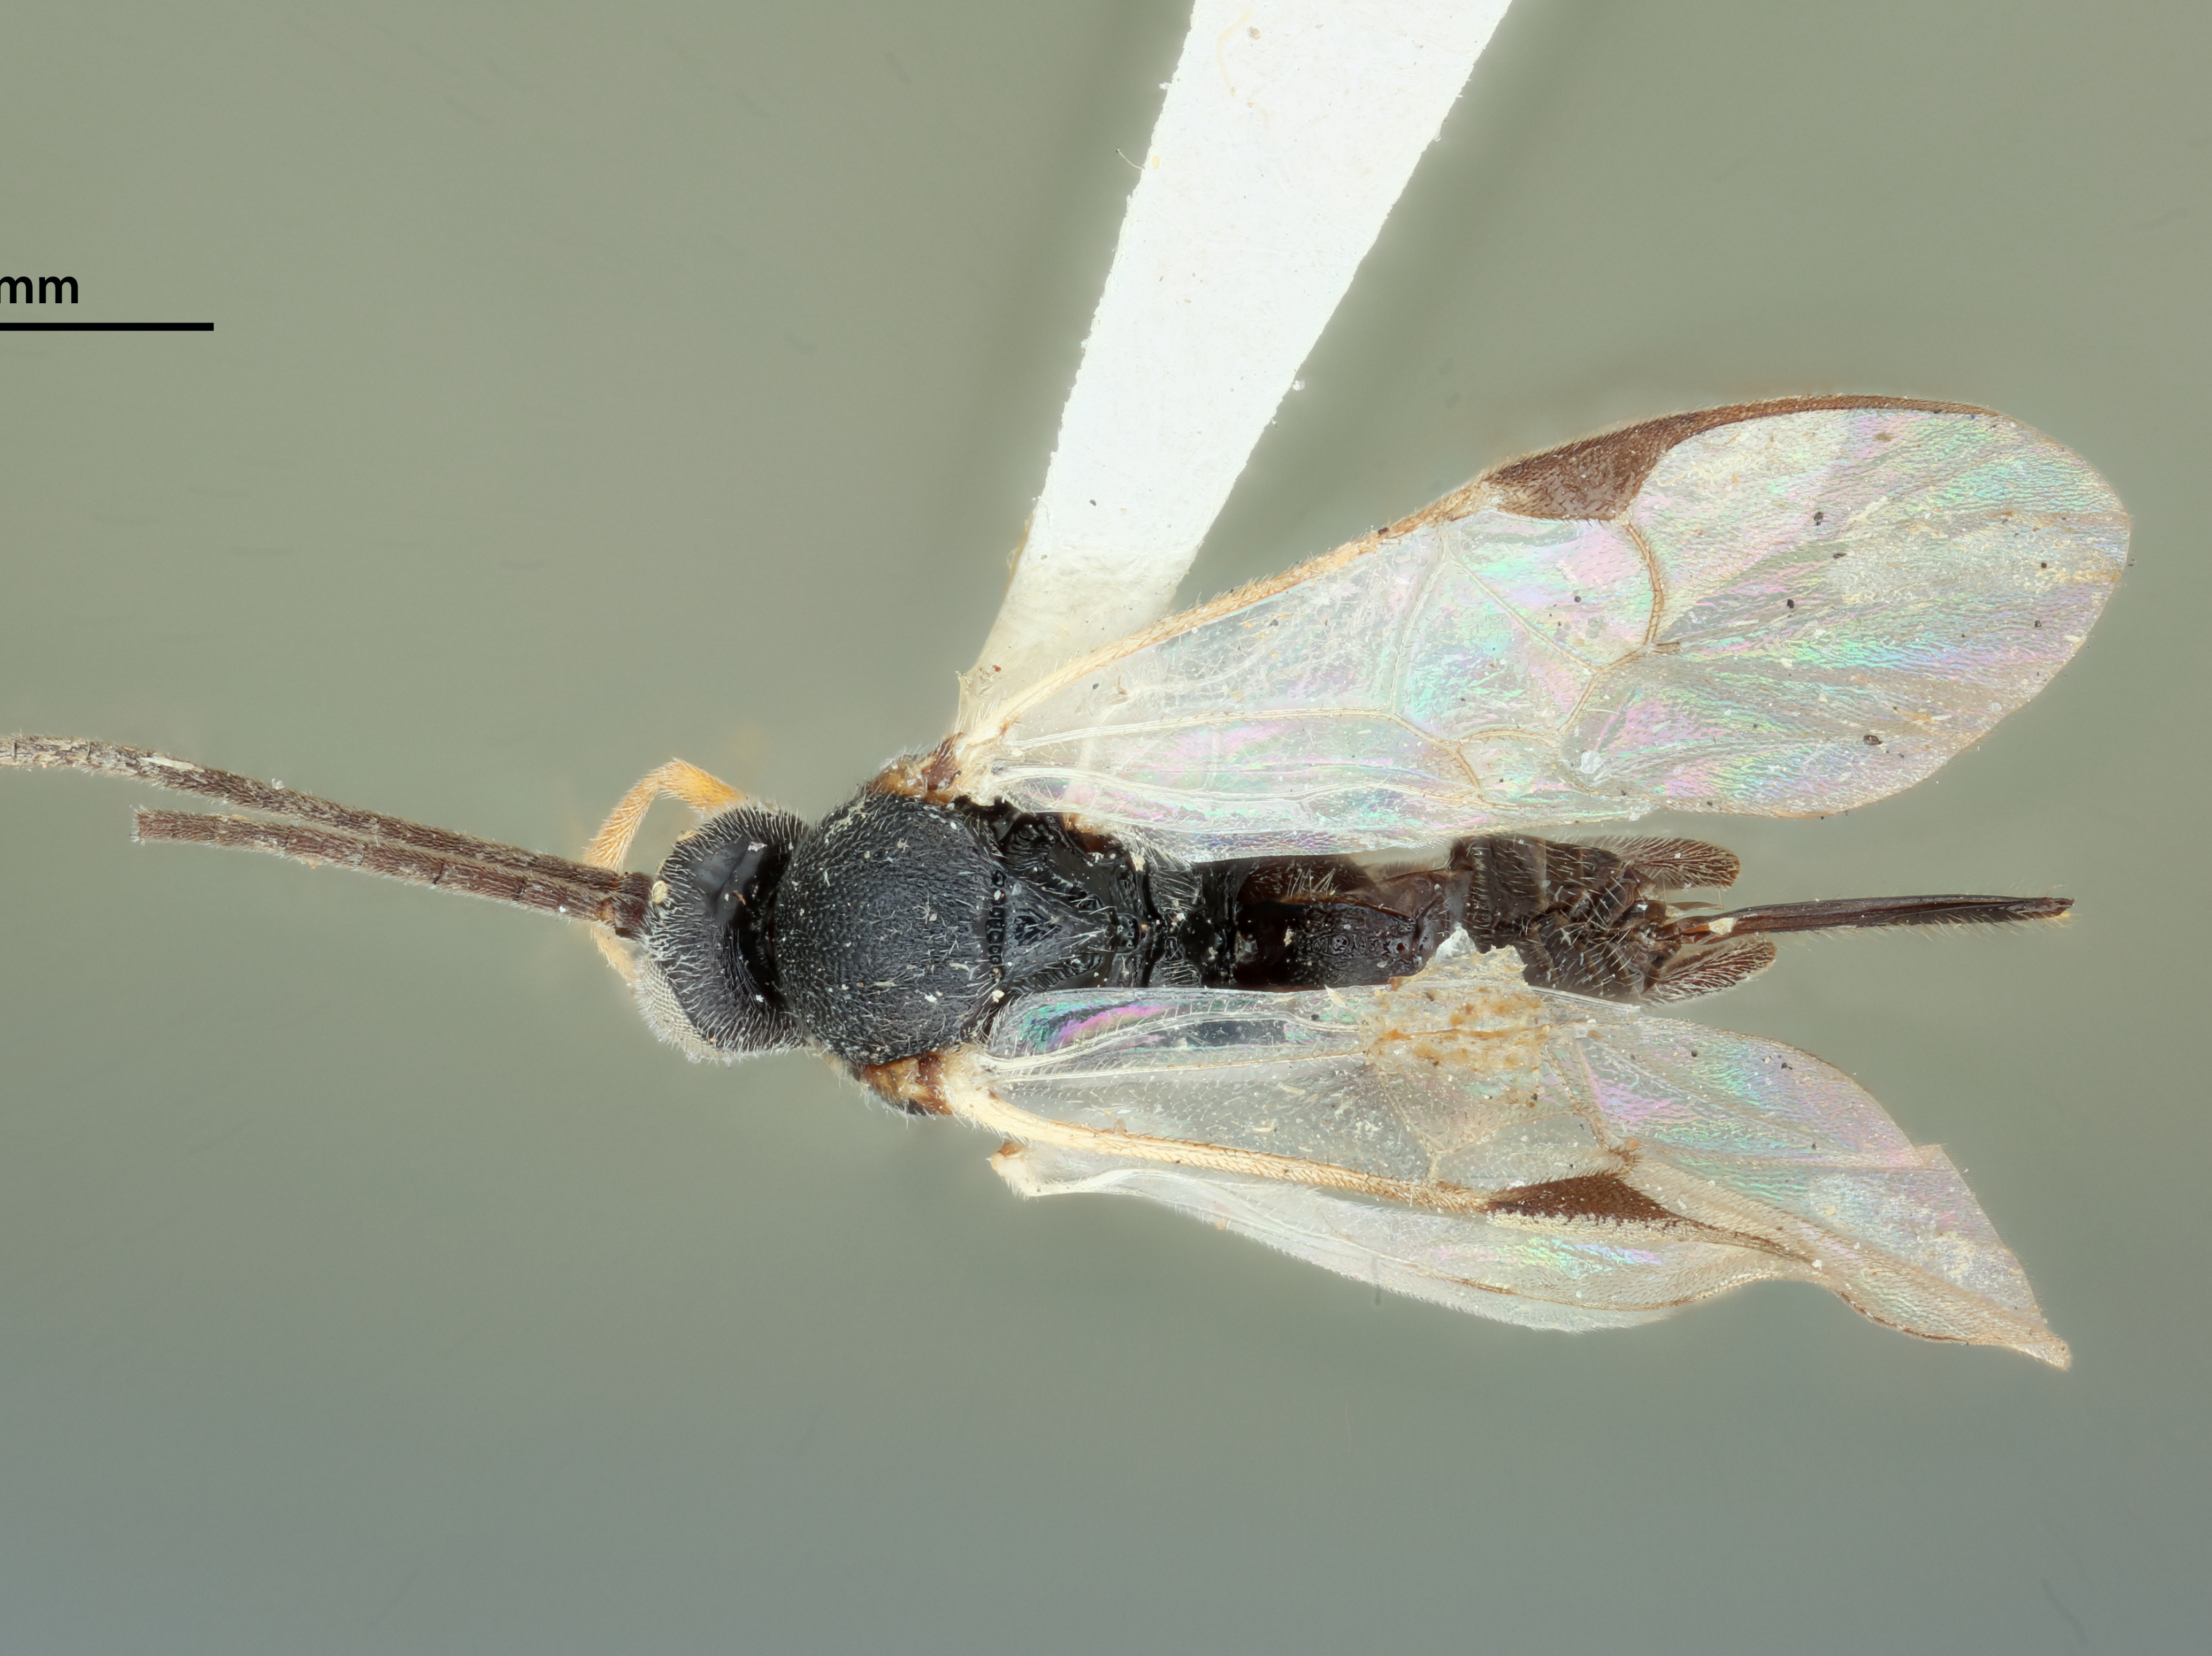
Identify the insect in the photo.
Urogaster opacus
